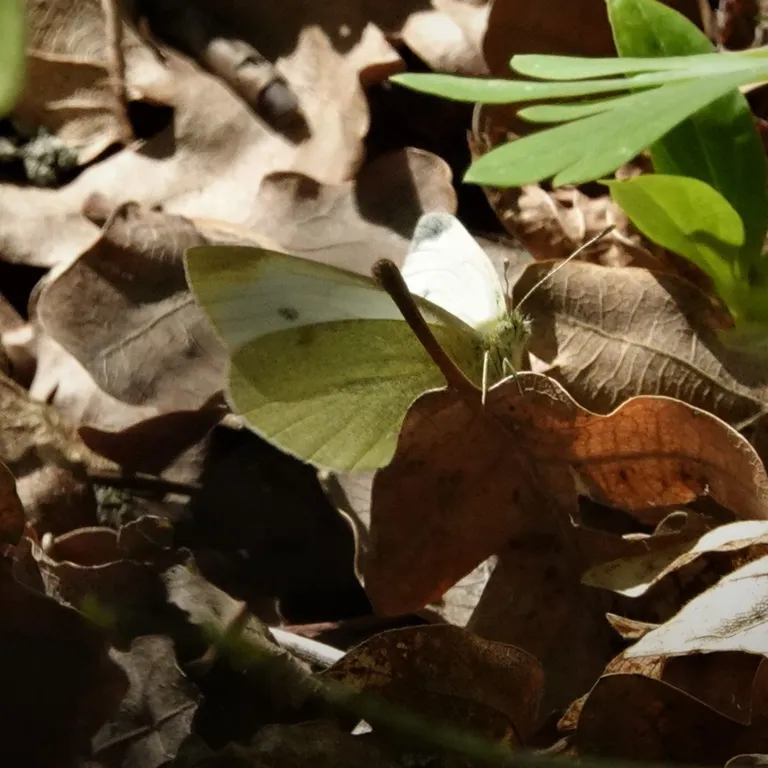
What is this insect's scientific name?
Pieris rapae
